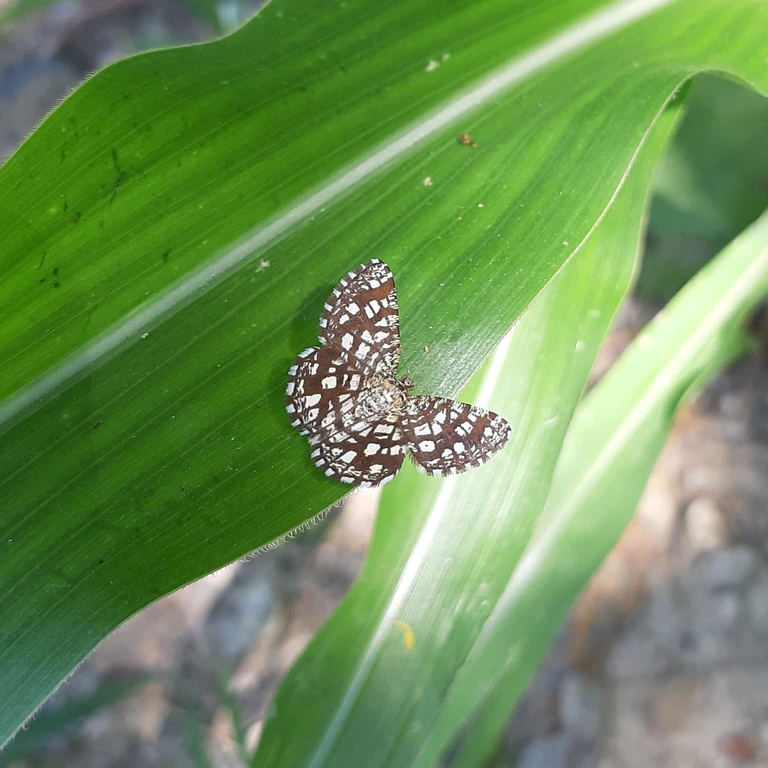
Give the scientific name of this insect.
Chiasmia clathrata
